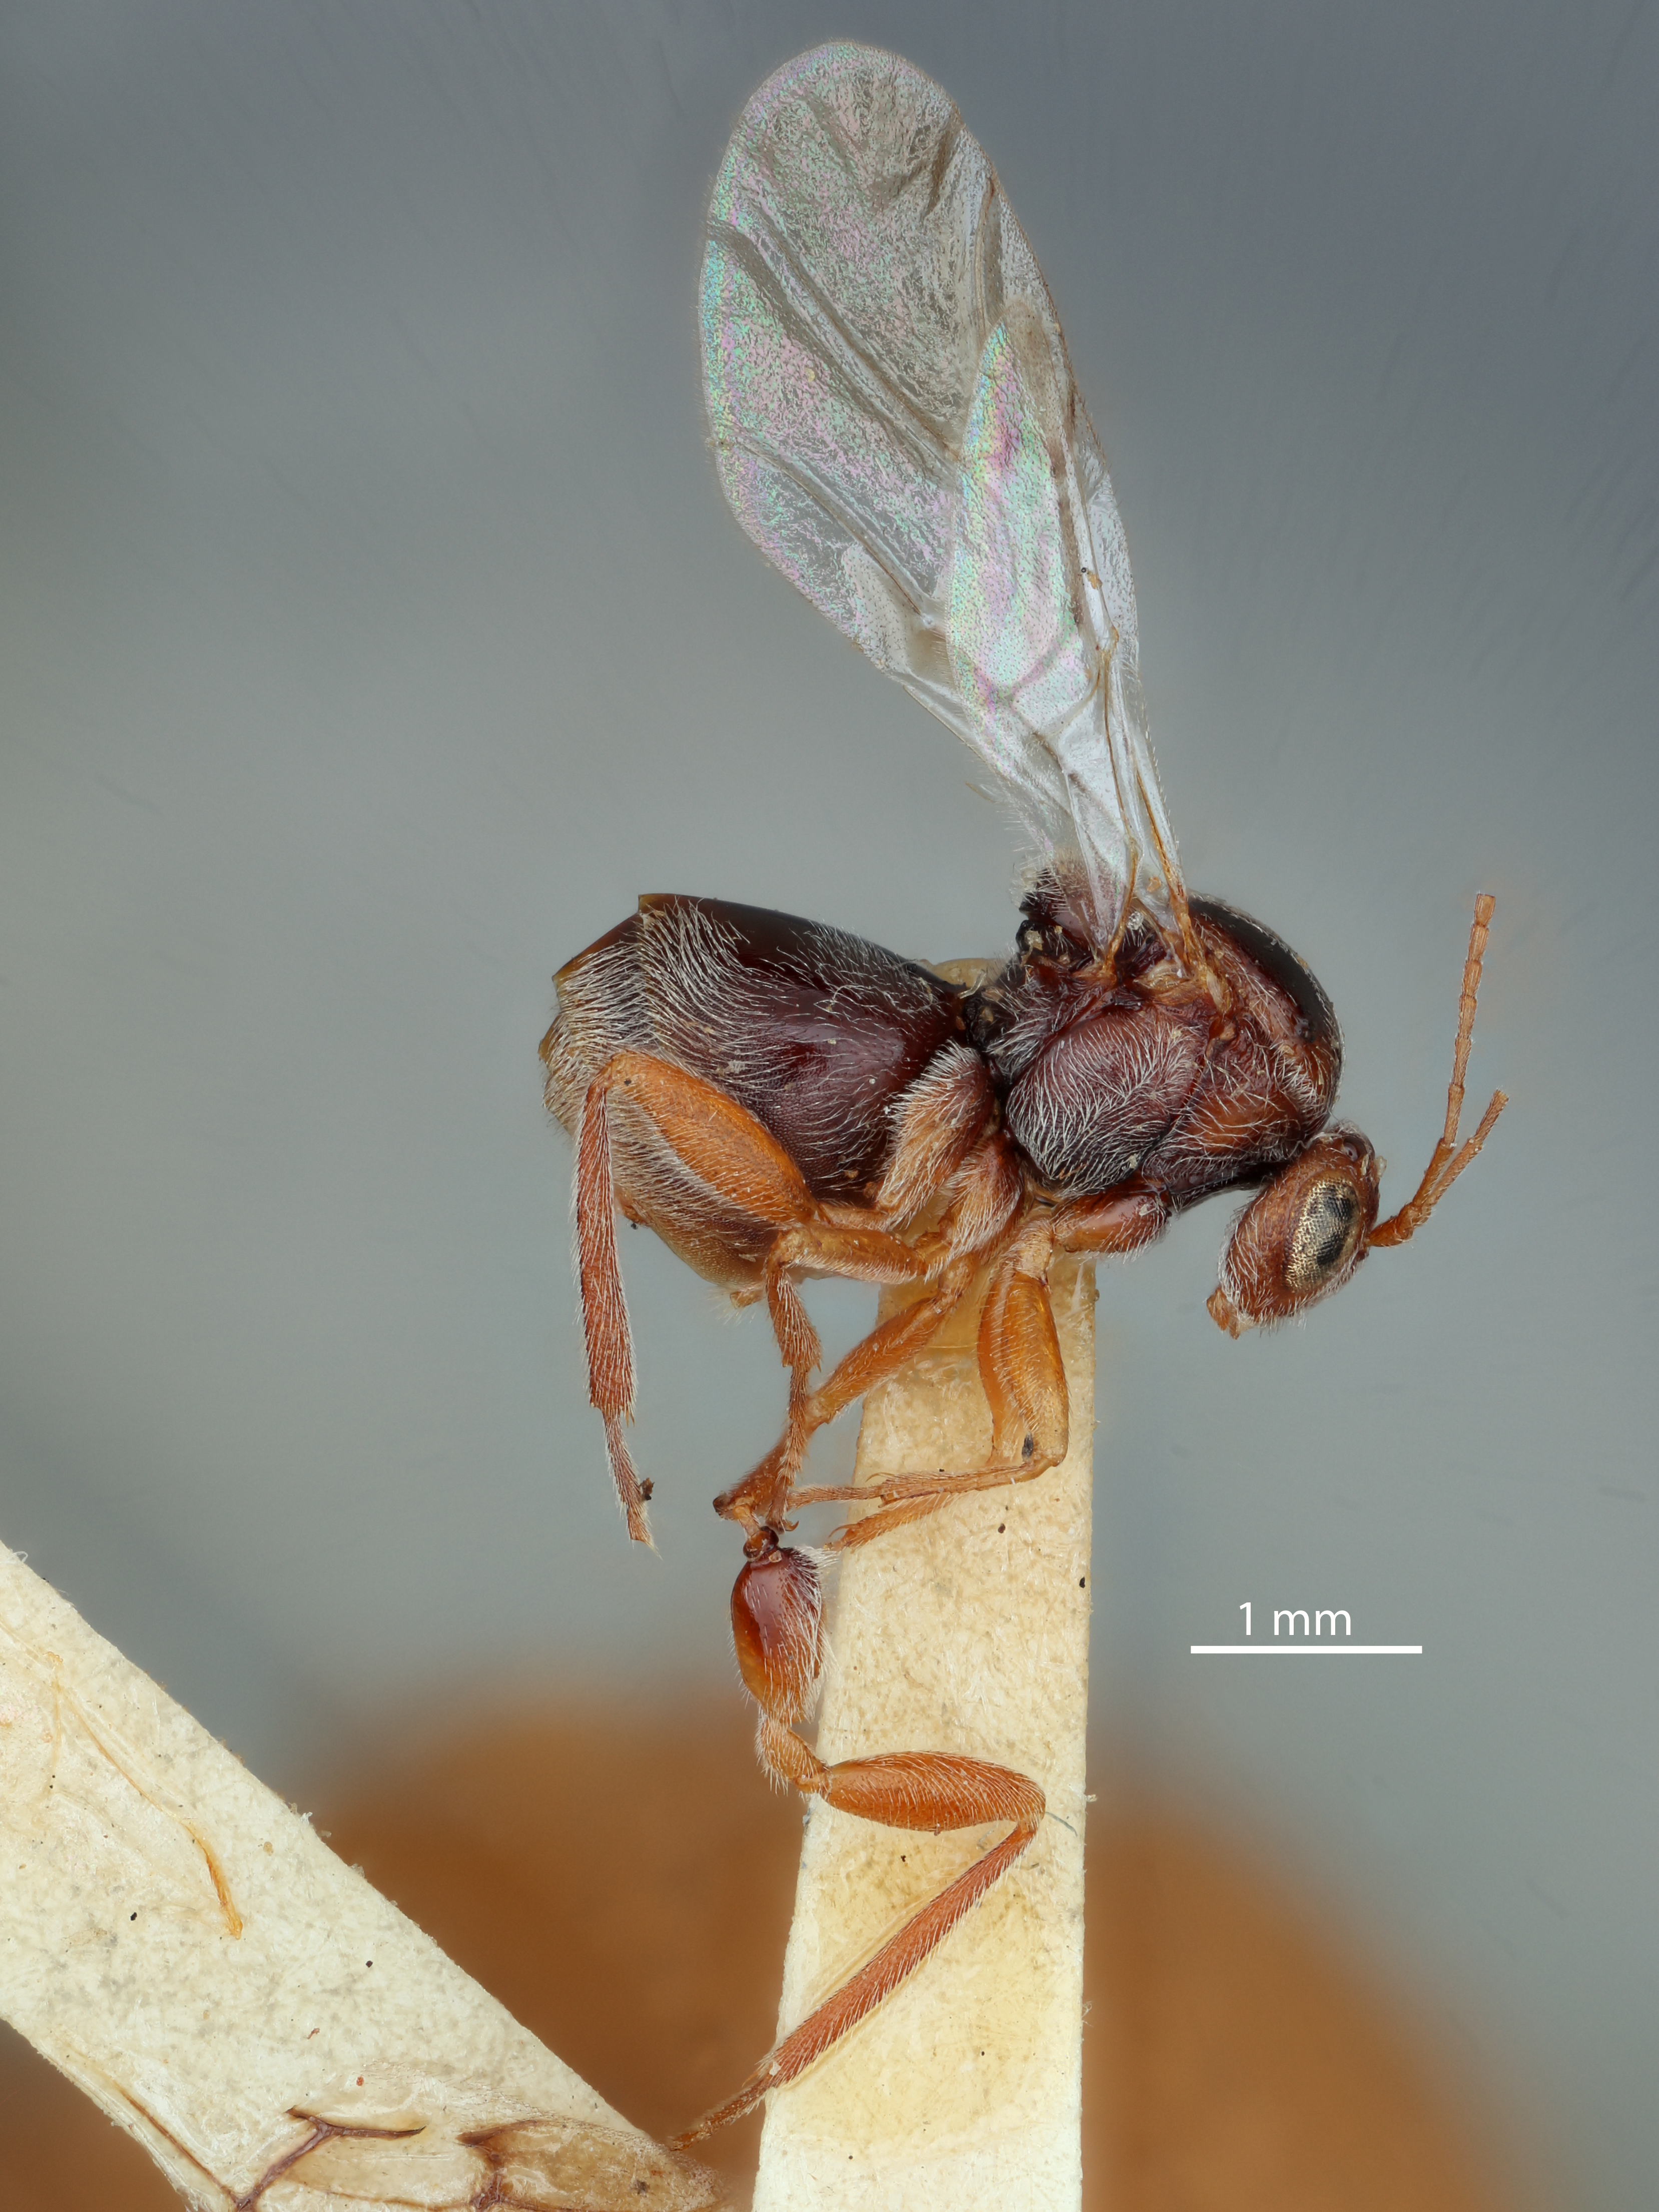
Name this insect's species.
Holcaspis arizonica
